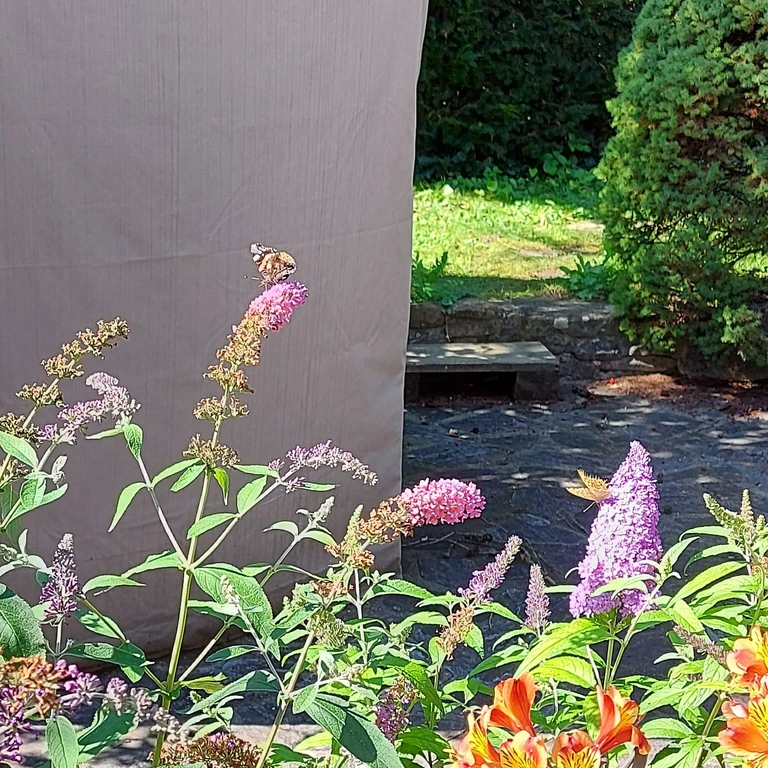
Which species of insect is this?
Vanessa atalanta
